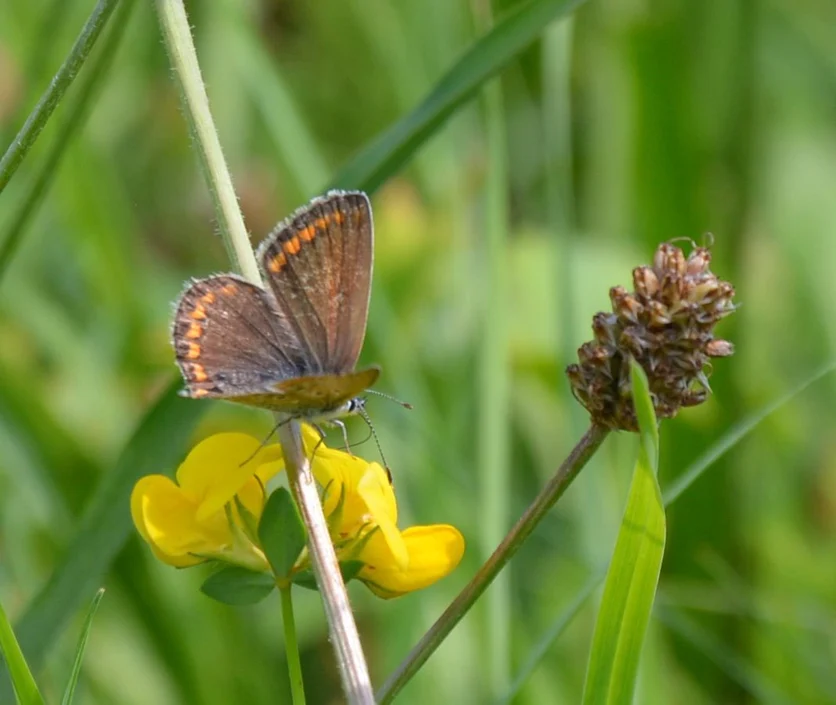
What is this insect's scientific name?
Polyommatus icarus
